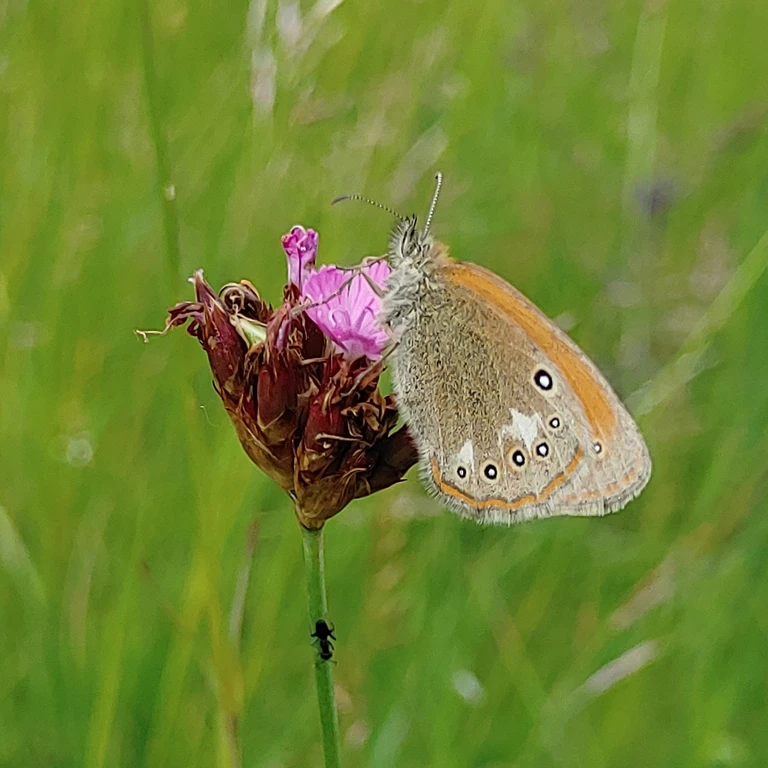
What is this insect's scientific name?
Coenonympha glycerion (also Coenonympha iphis)
